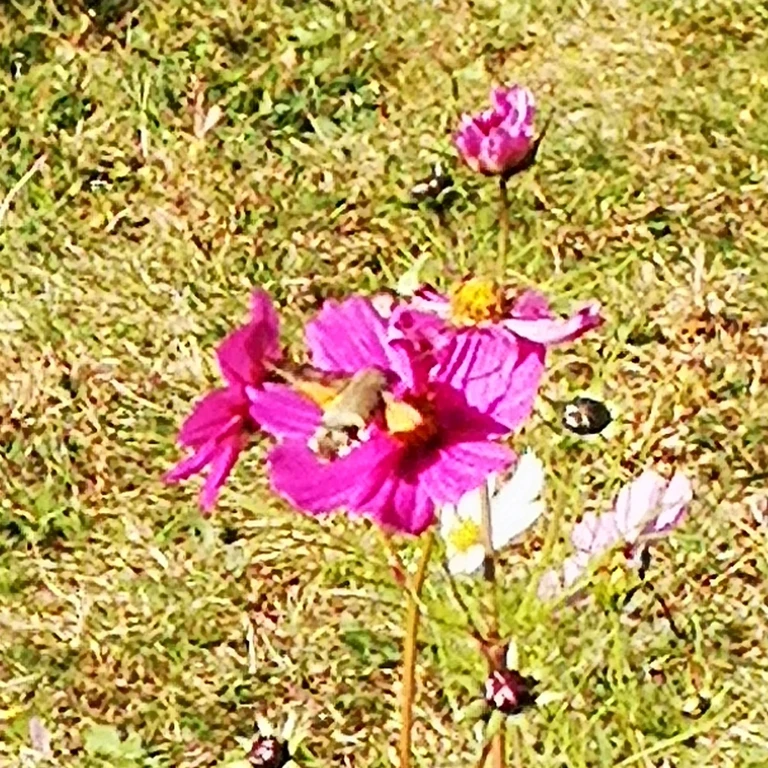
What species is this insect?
Macroglossum stellatarum
